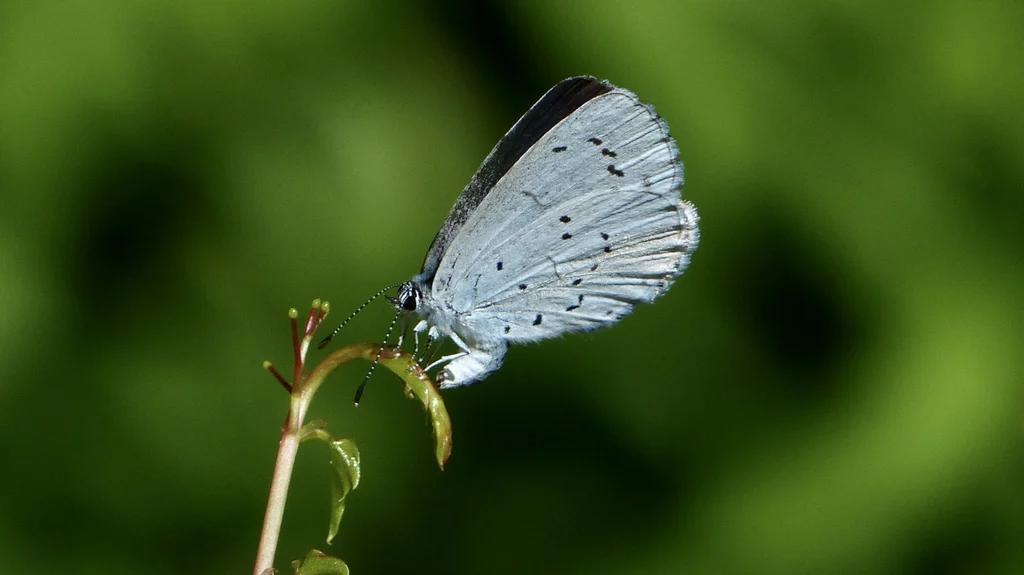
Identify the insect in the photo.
Celastrina argiolus
